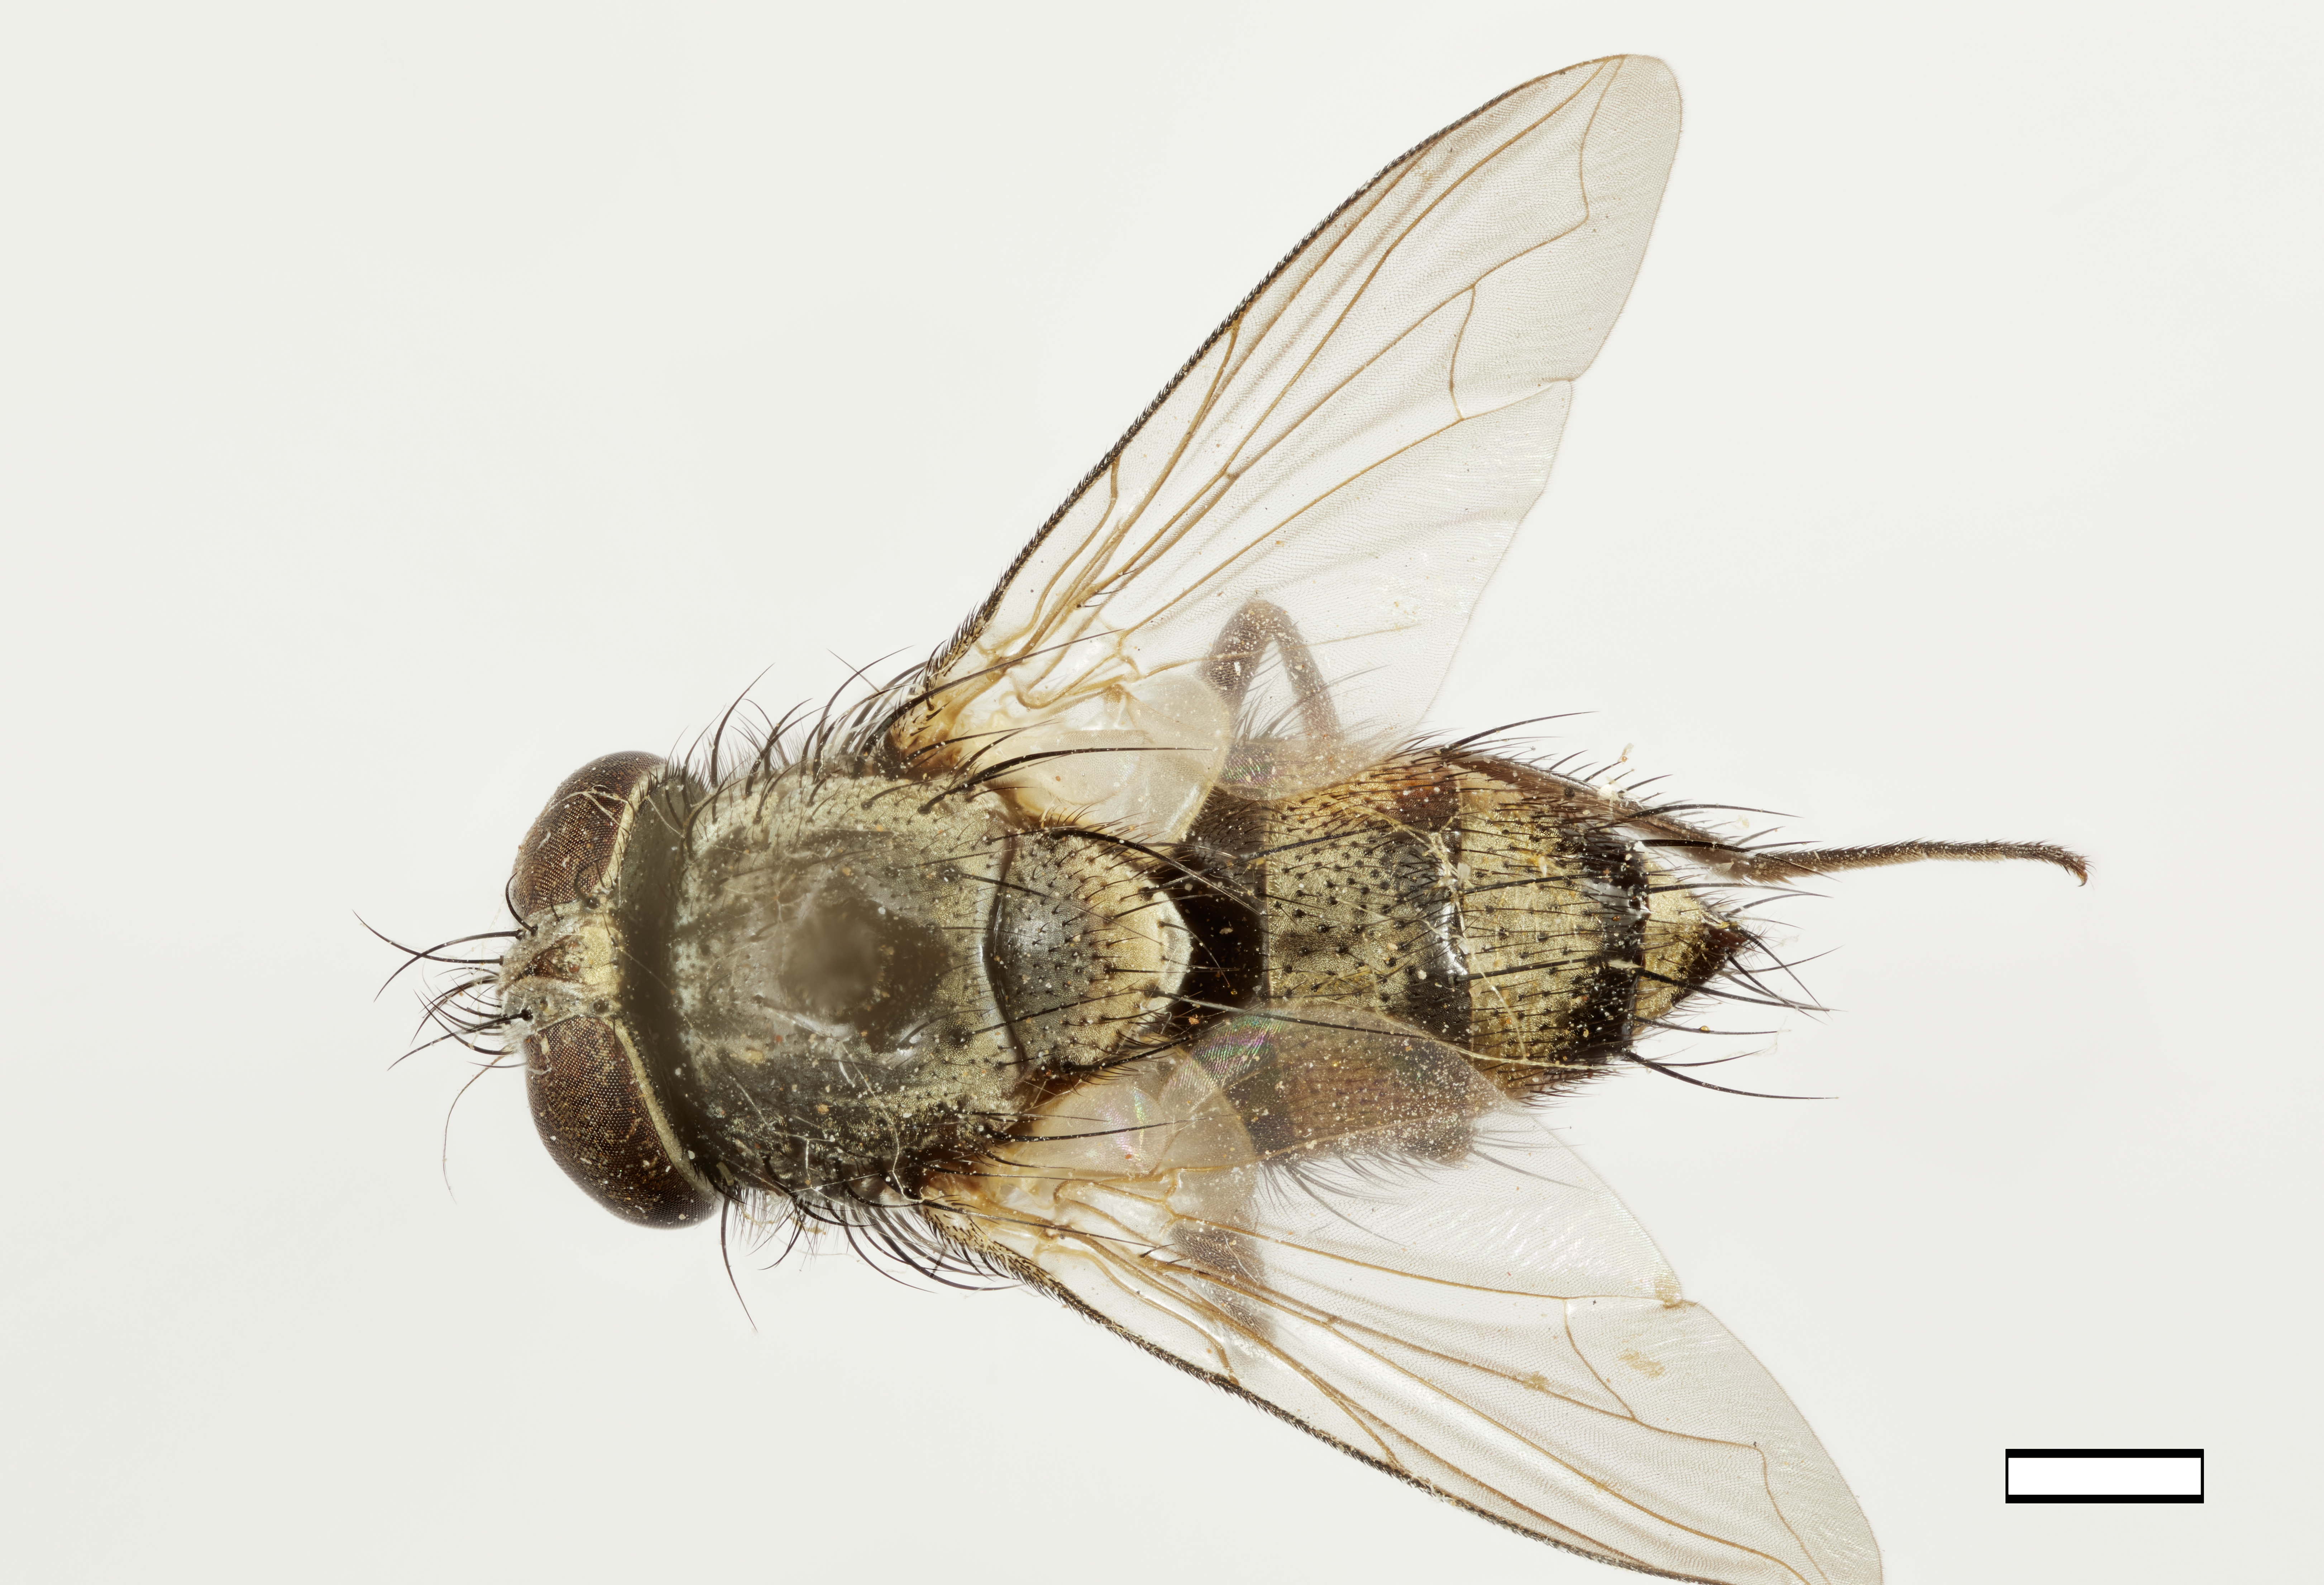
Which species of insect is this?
Argyrochaetona cubana
